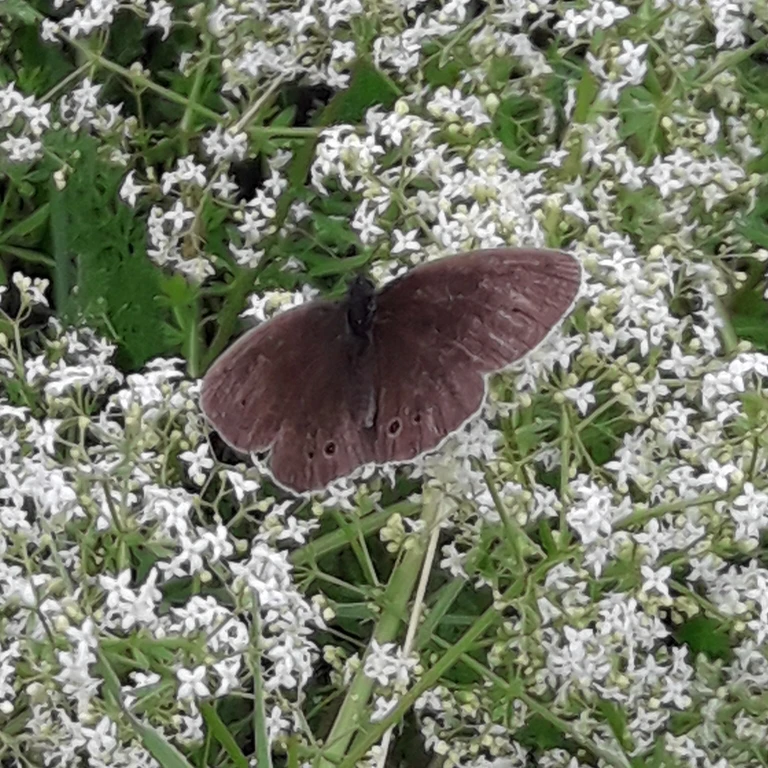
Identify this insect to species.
Aphantopus hyperantus
